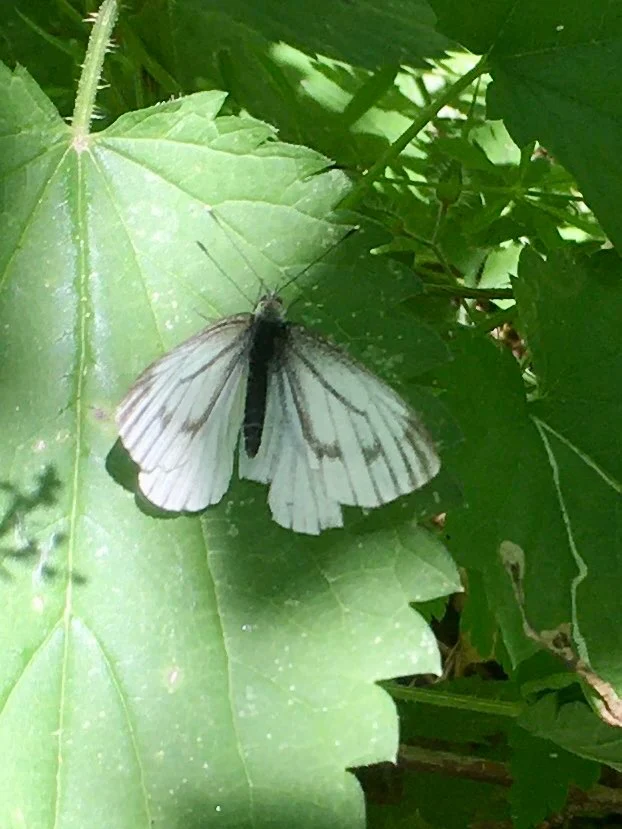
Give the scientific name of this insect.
Pieris napi
